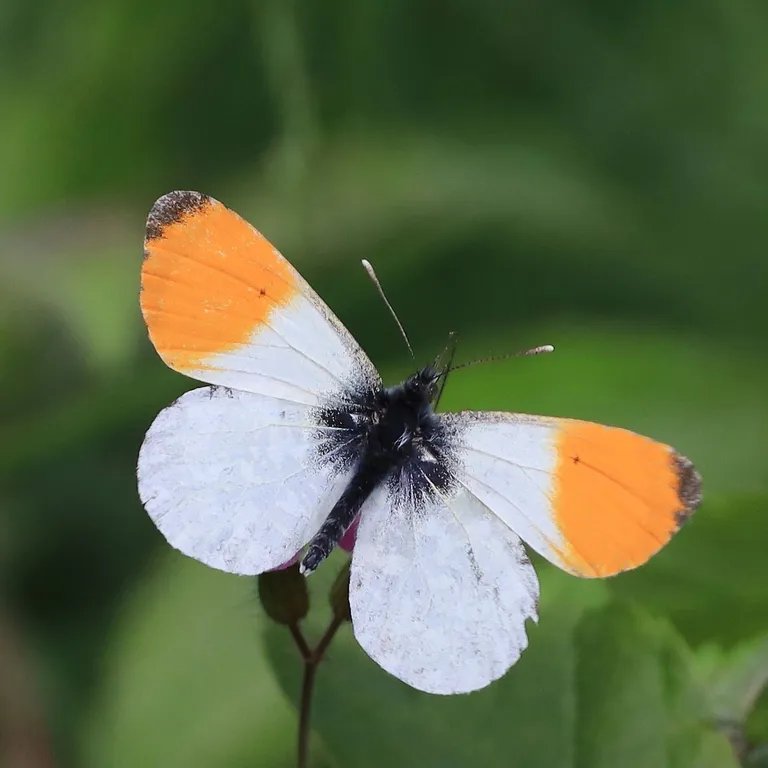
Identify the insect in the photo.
Anthocharis cardamines
